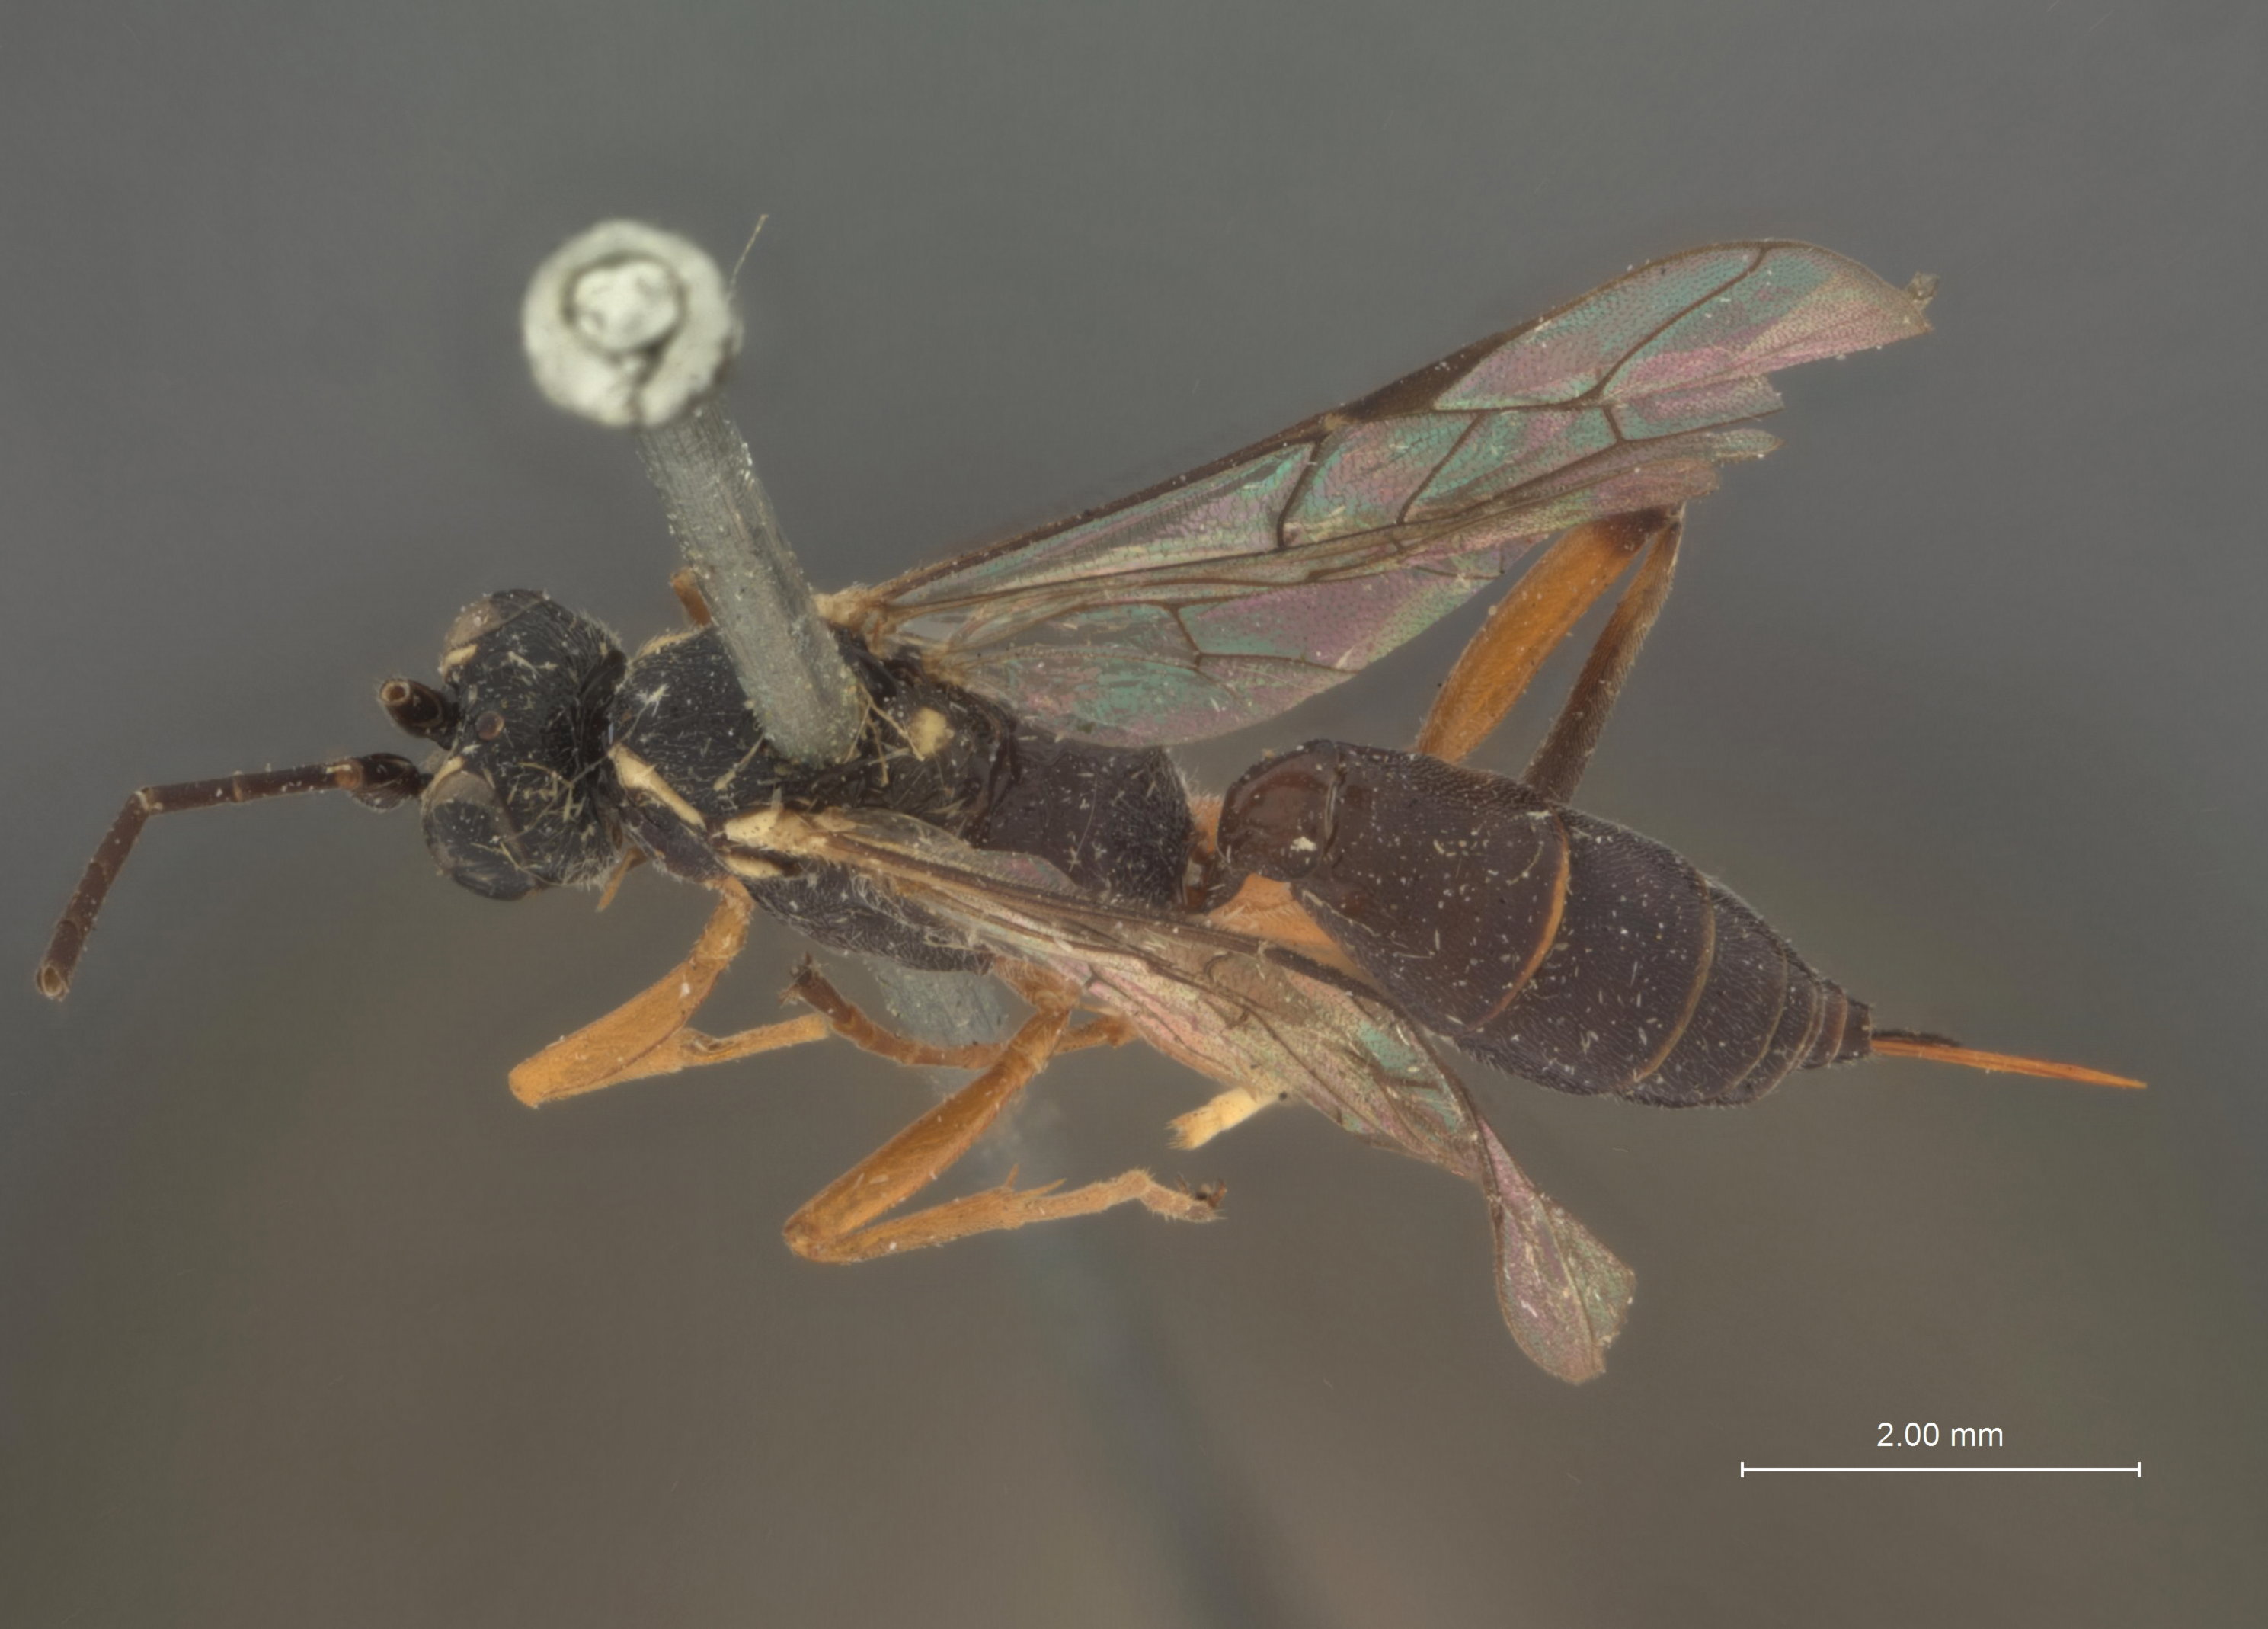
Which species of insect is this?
Listrognathus agnatus
